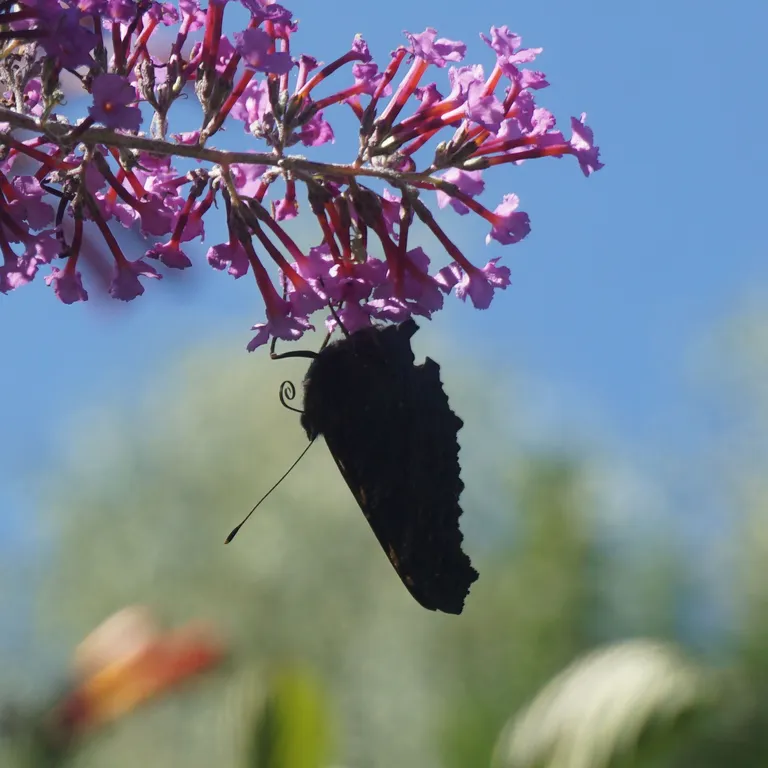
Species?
Aglais io
